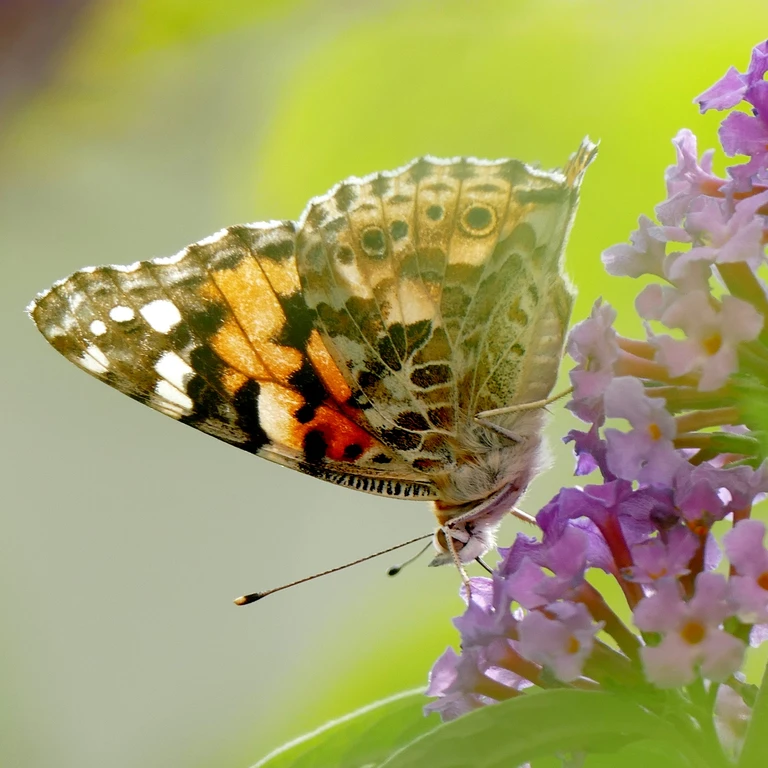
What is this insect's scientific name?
Vanessa cardui
